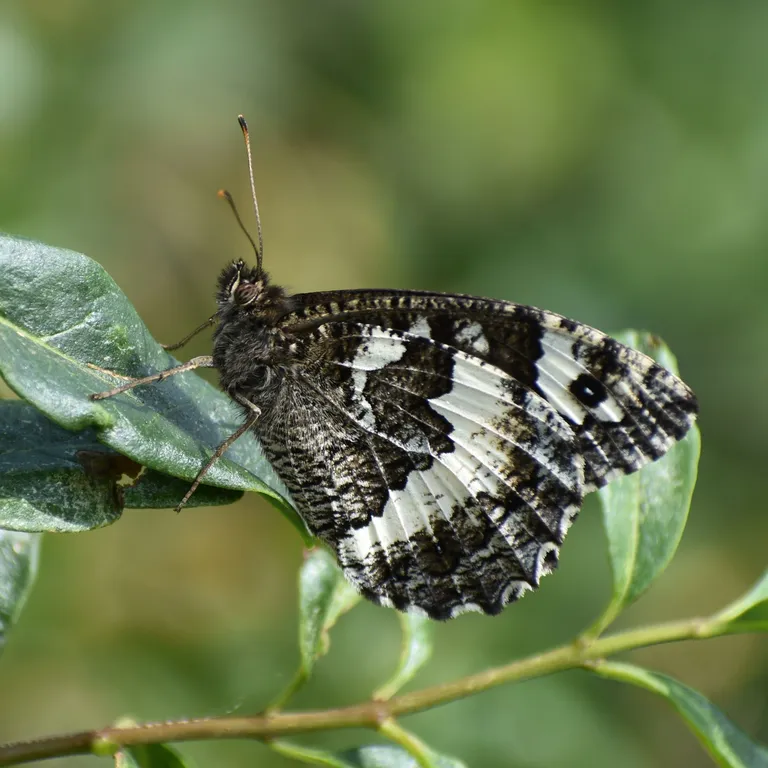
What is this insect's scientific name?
Brintesia circe
